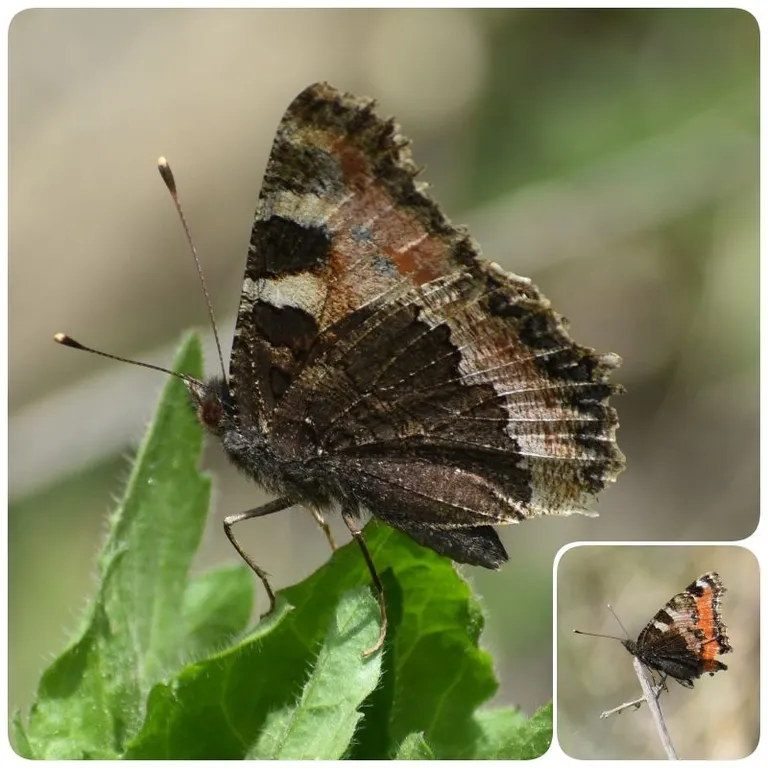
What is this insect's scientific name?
Aglais urticae
